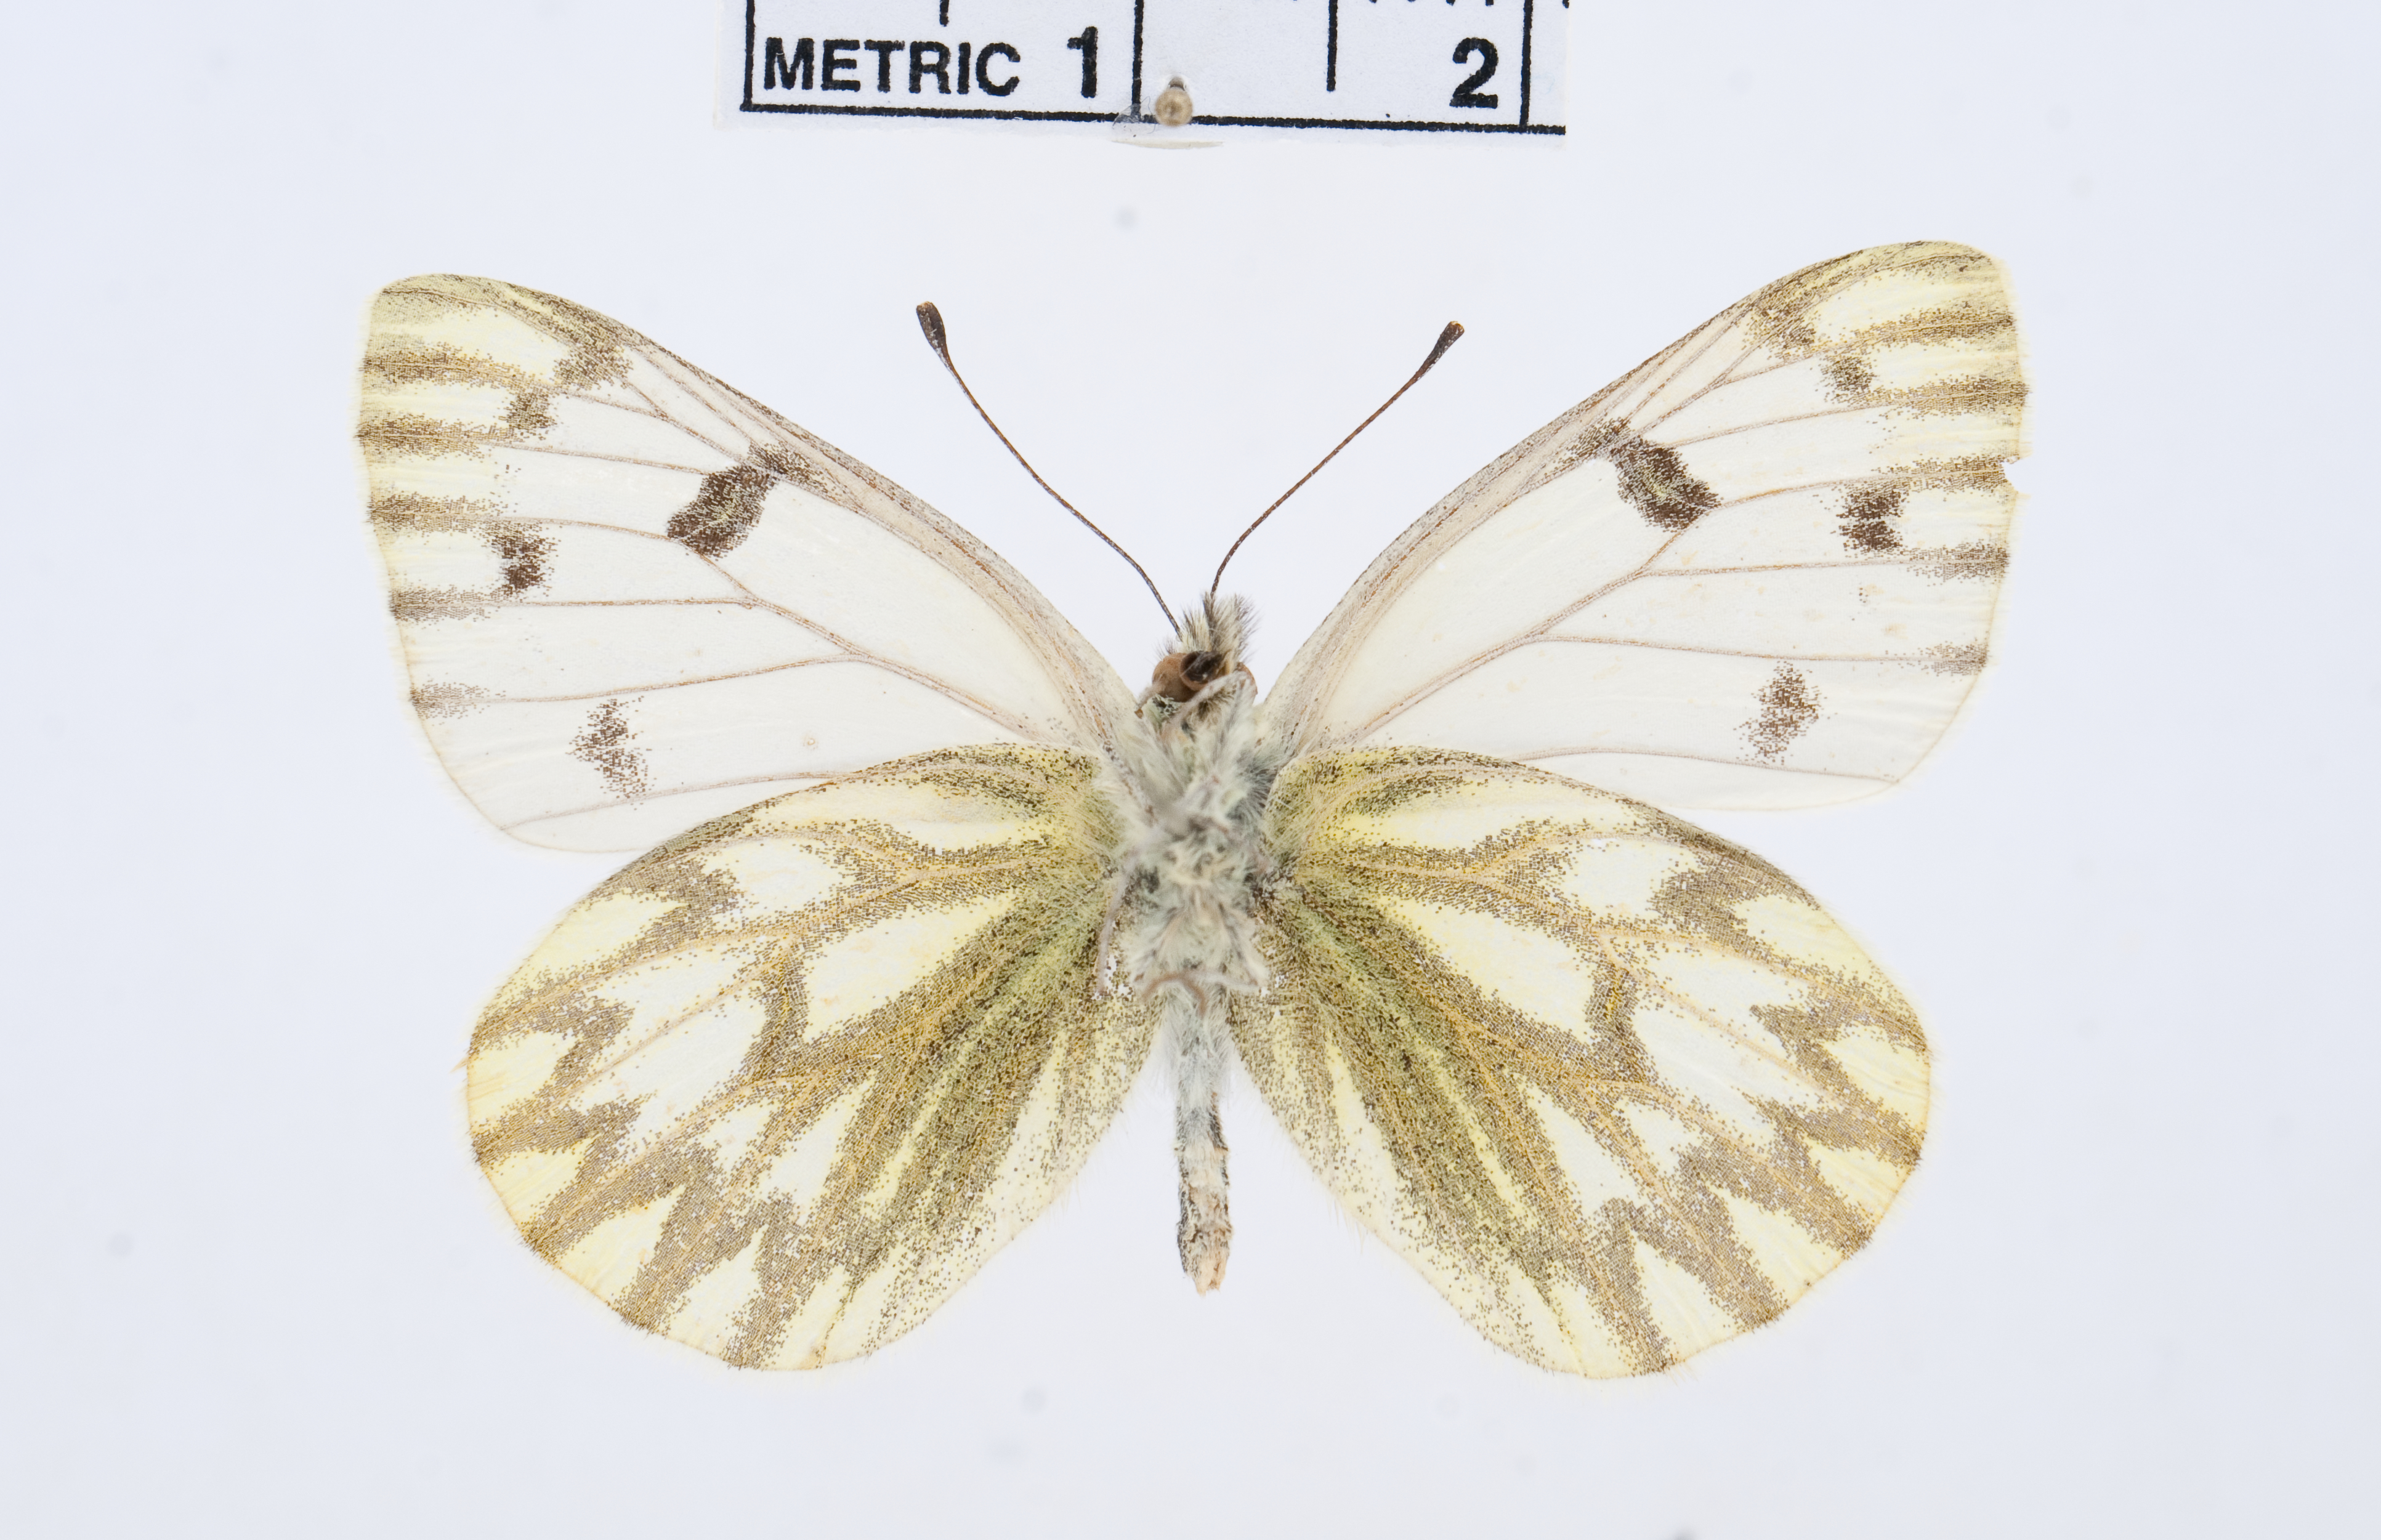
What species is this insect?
Pontia callidice
